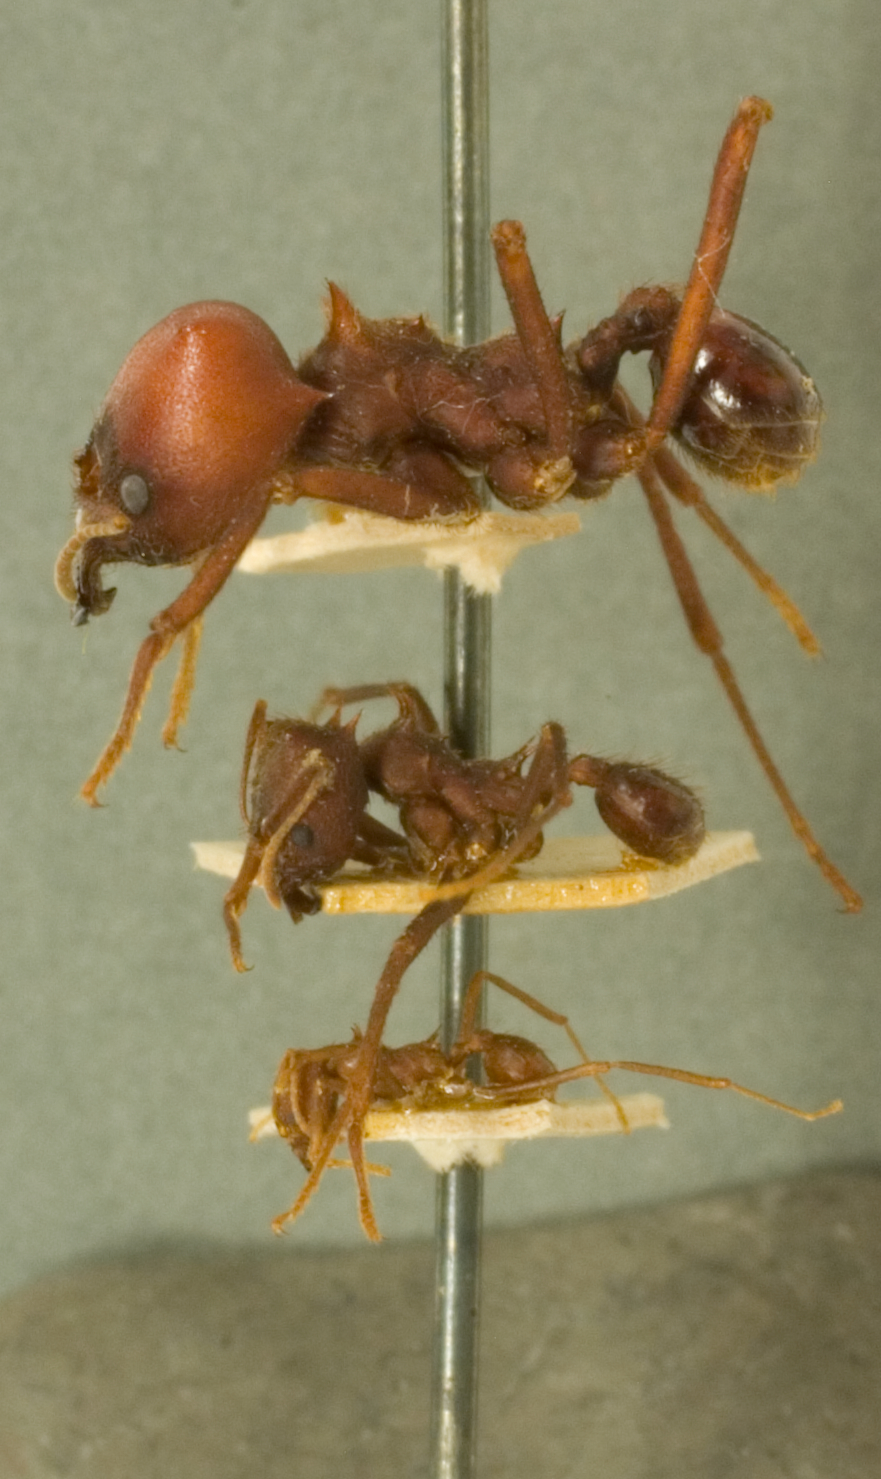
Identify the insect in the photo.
Atta sexdens
